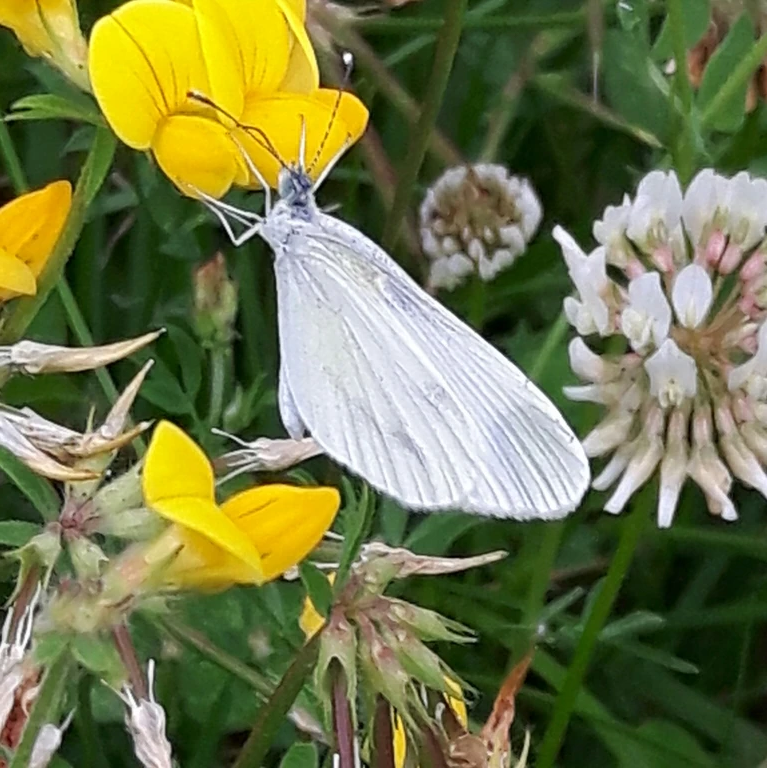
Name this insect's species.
Leptidea sinapis/juvernica
